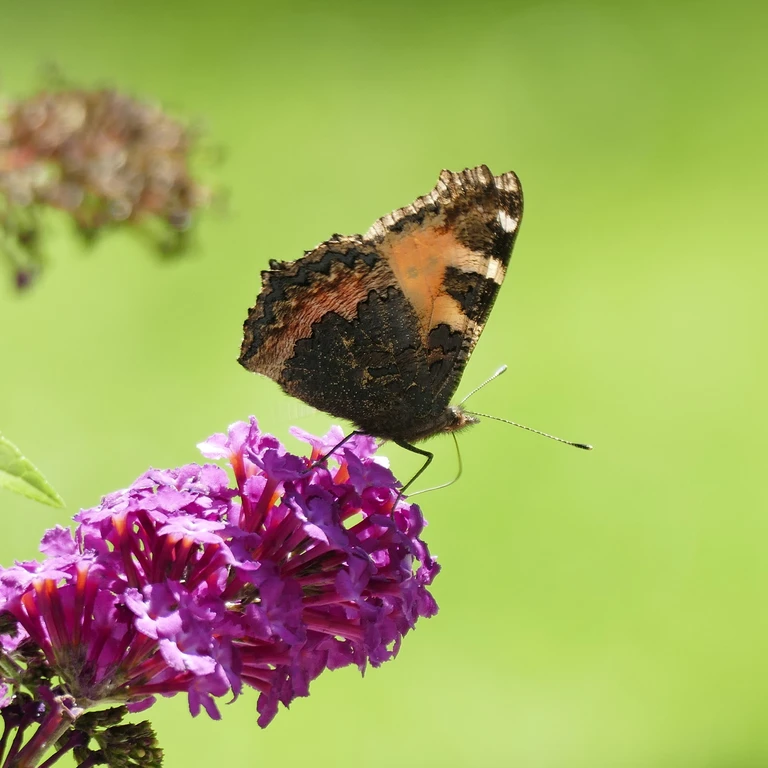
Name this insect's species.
Aglais urticae
